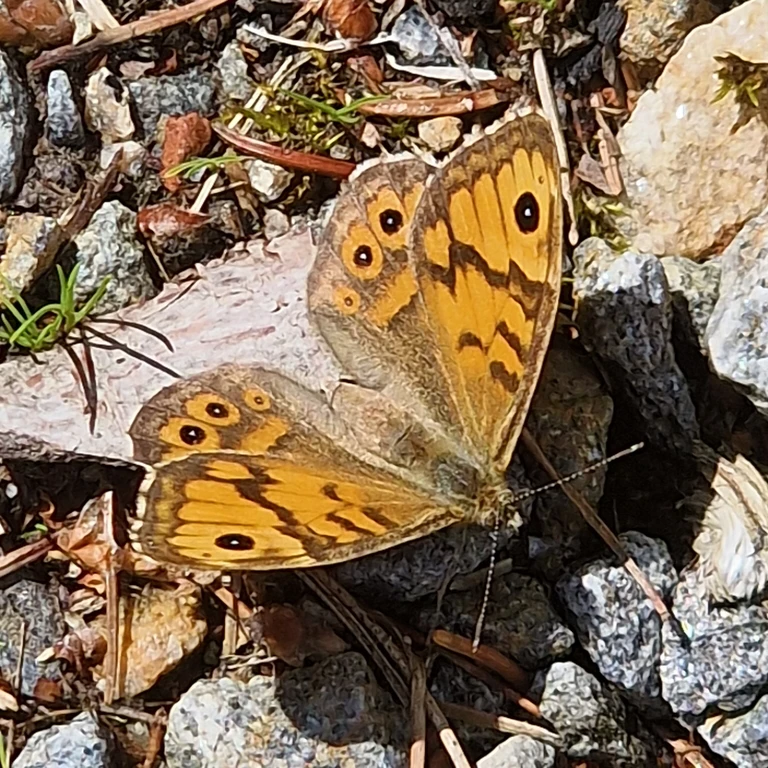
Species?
Lasiommata megera (also Pararge megera)
